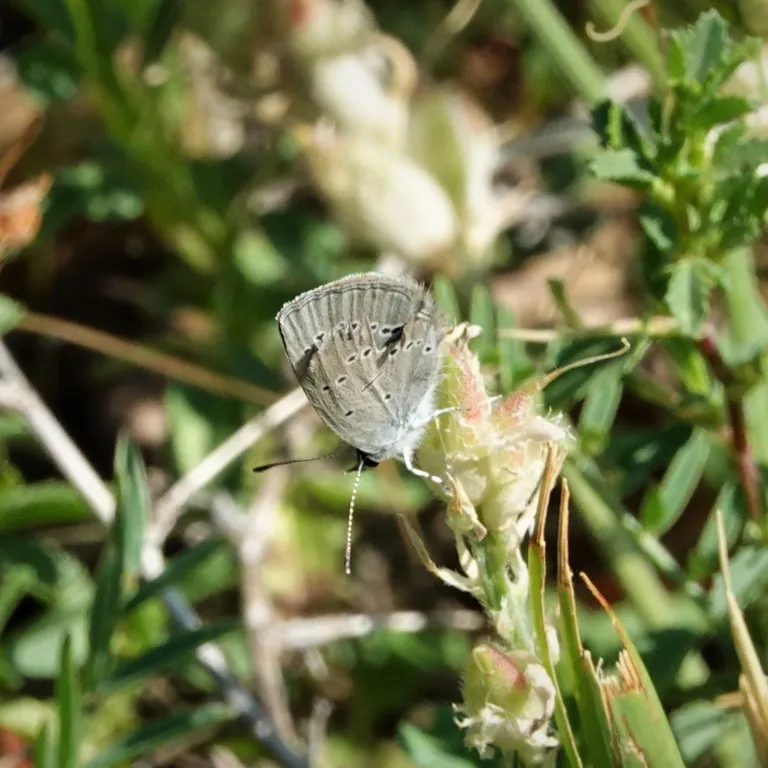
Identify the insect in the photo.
Cupido minimus
